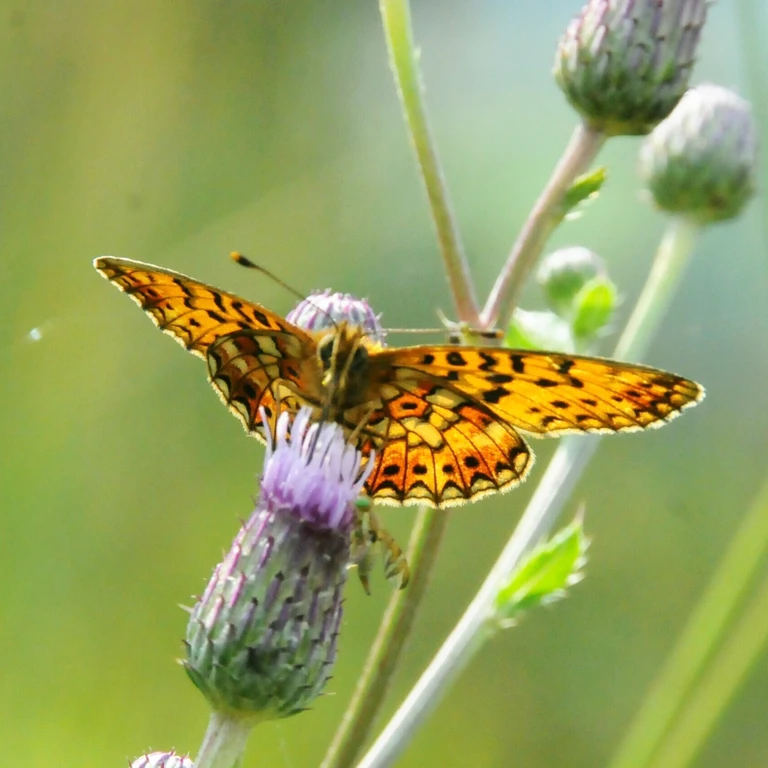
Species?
Boloria selene
